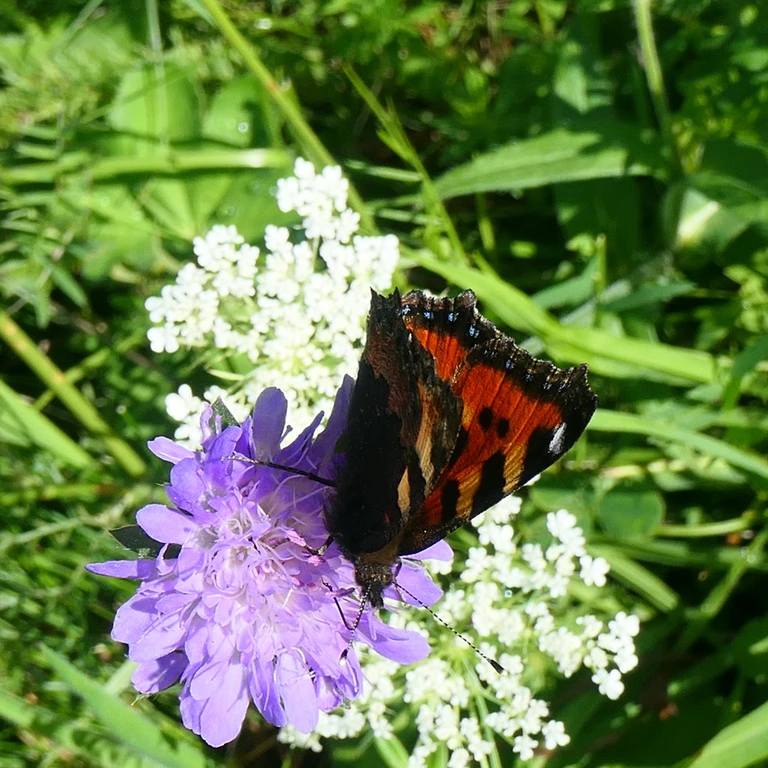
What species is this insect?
Aglais urticae
